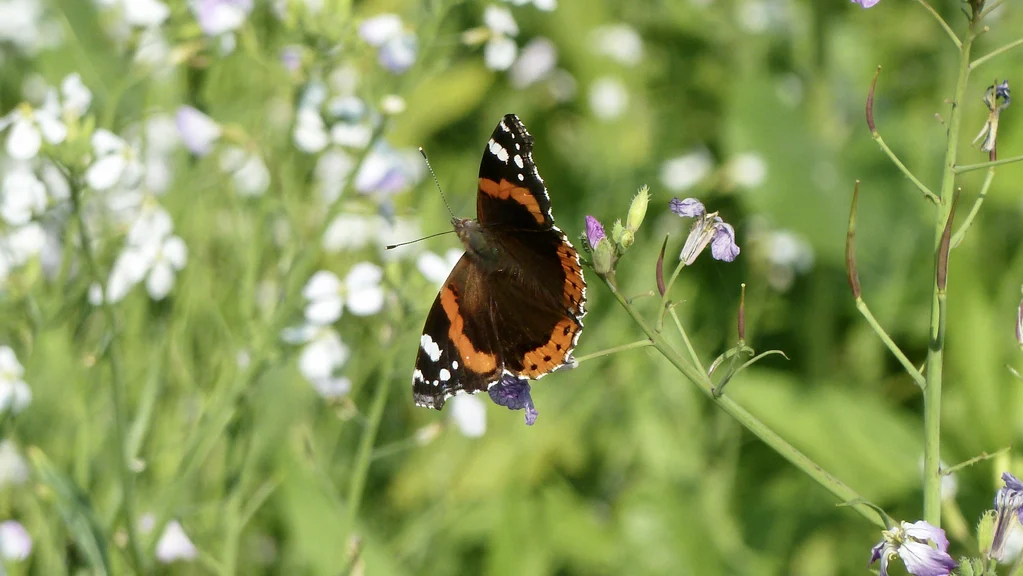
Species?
Vanessa atalanta
